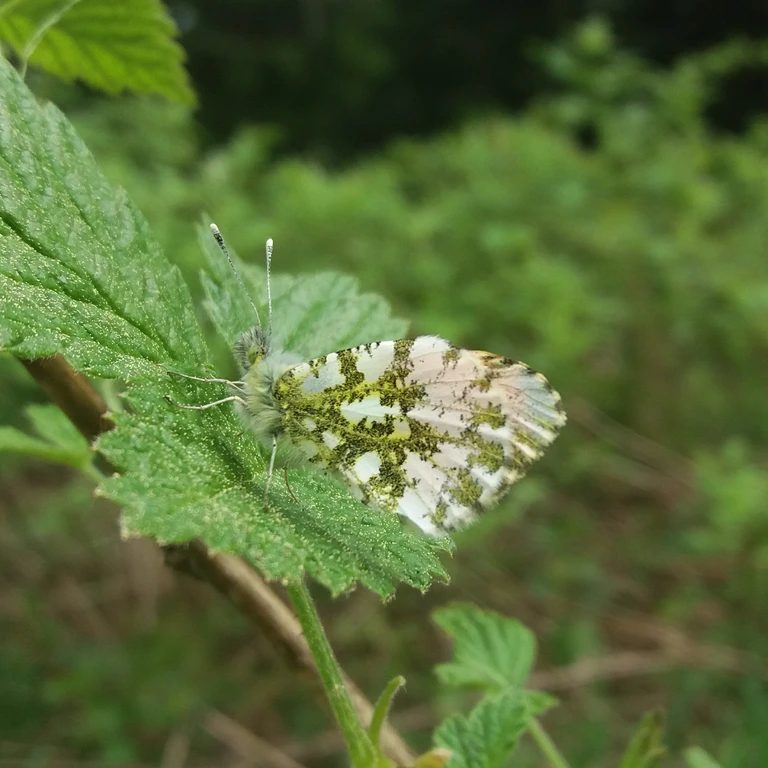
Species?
Anthocharis cardamines
